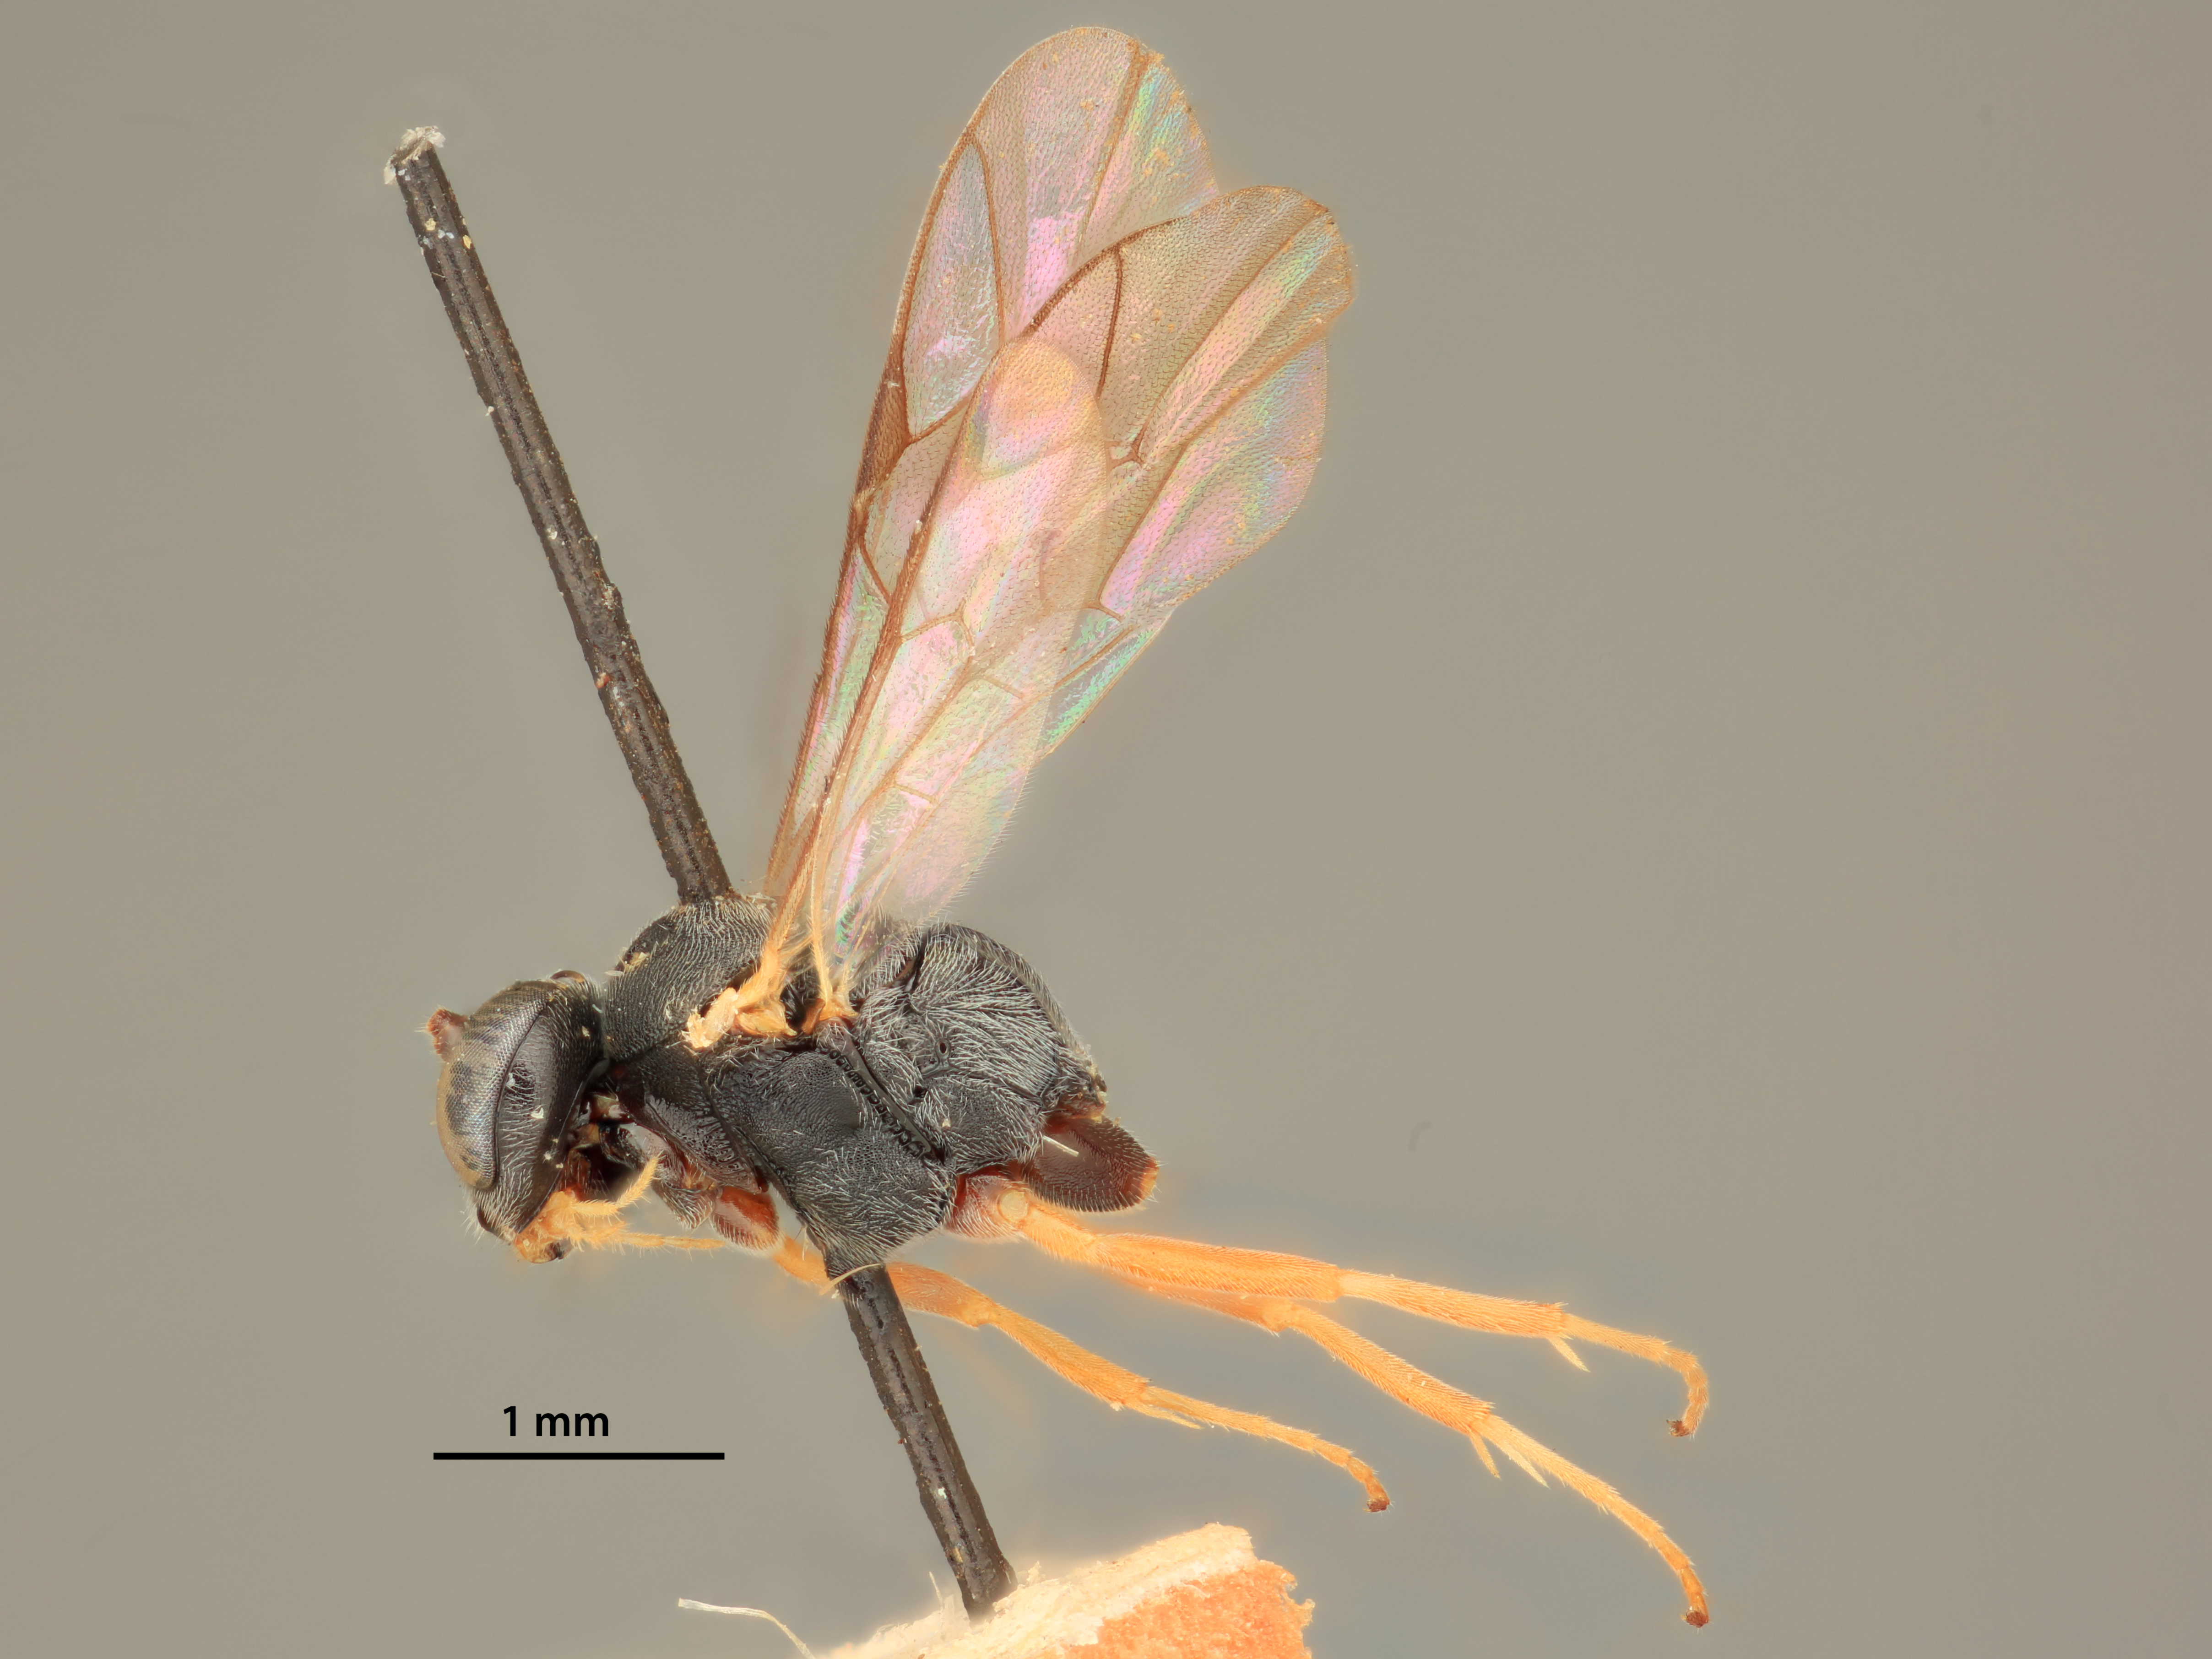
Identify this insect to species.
Casinaria eupitheciae
